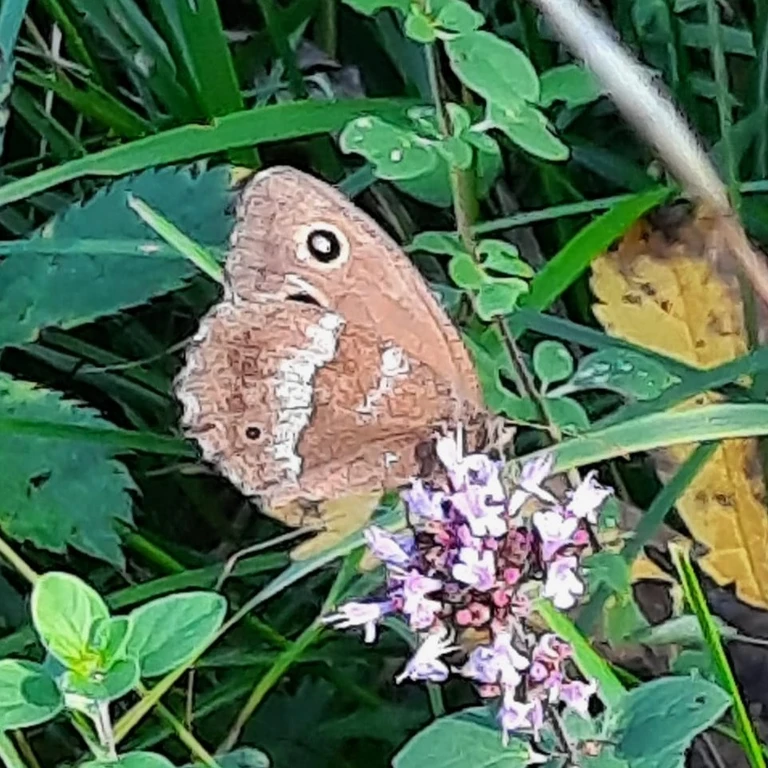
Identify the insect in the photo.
Minois dryas
